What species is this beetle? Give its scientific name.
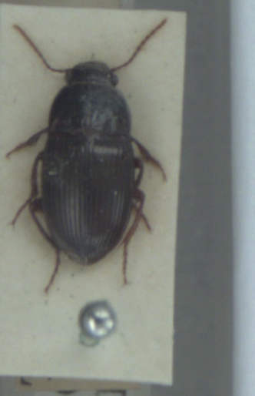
Amara consularis
